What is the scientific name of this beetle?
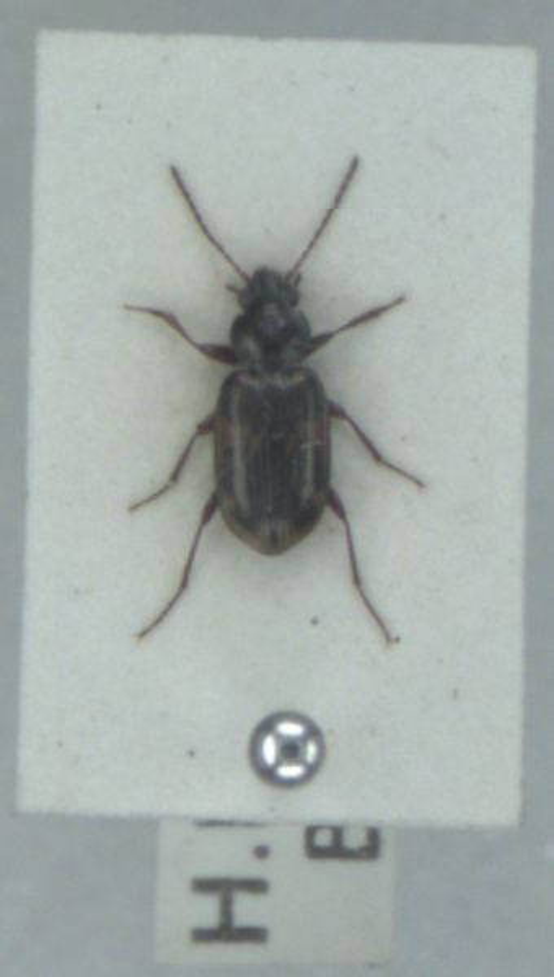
Bembidion varium
